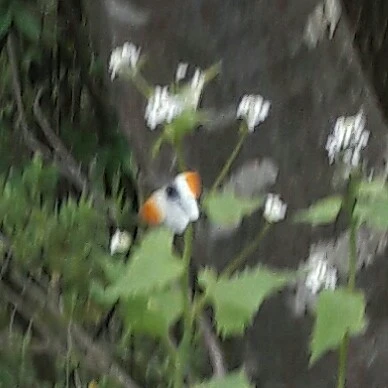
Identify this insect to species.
Anthocharis cardamines
